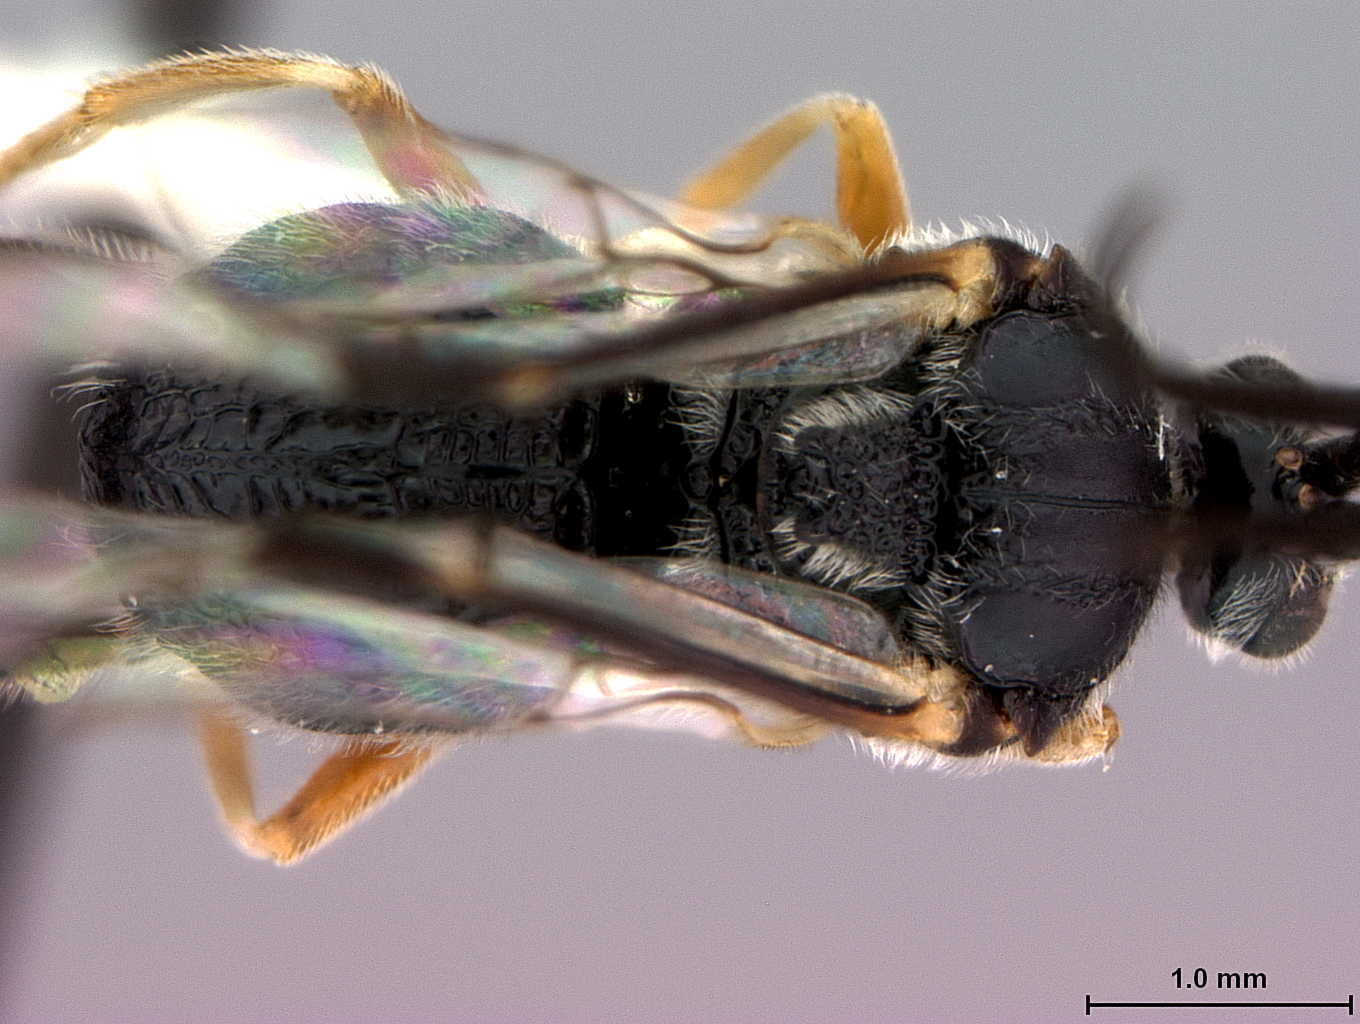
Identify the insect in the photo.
Fornicia balloui
